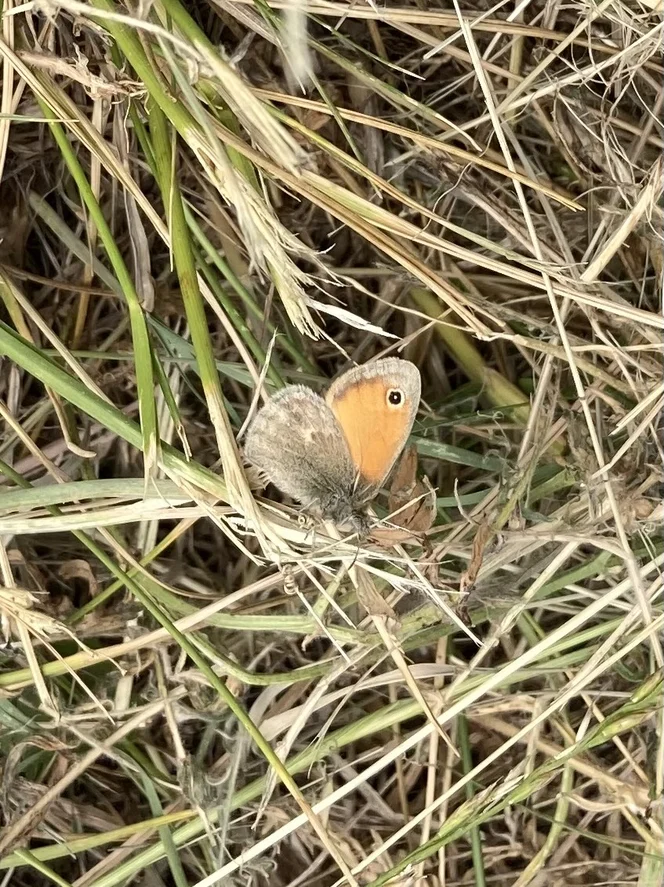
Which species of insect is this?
Coenonympha pamphilus
